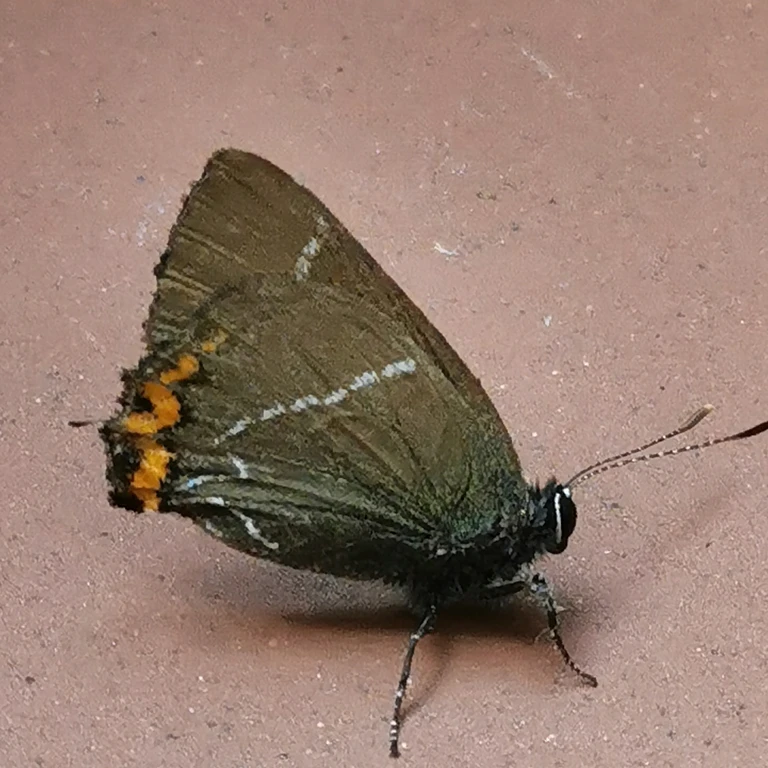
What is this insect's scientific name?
Satyrium w-album
